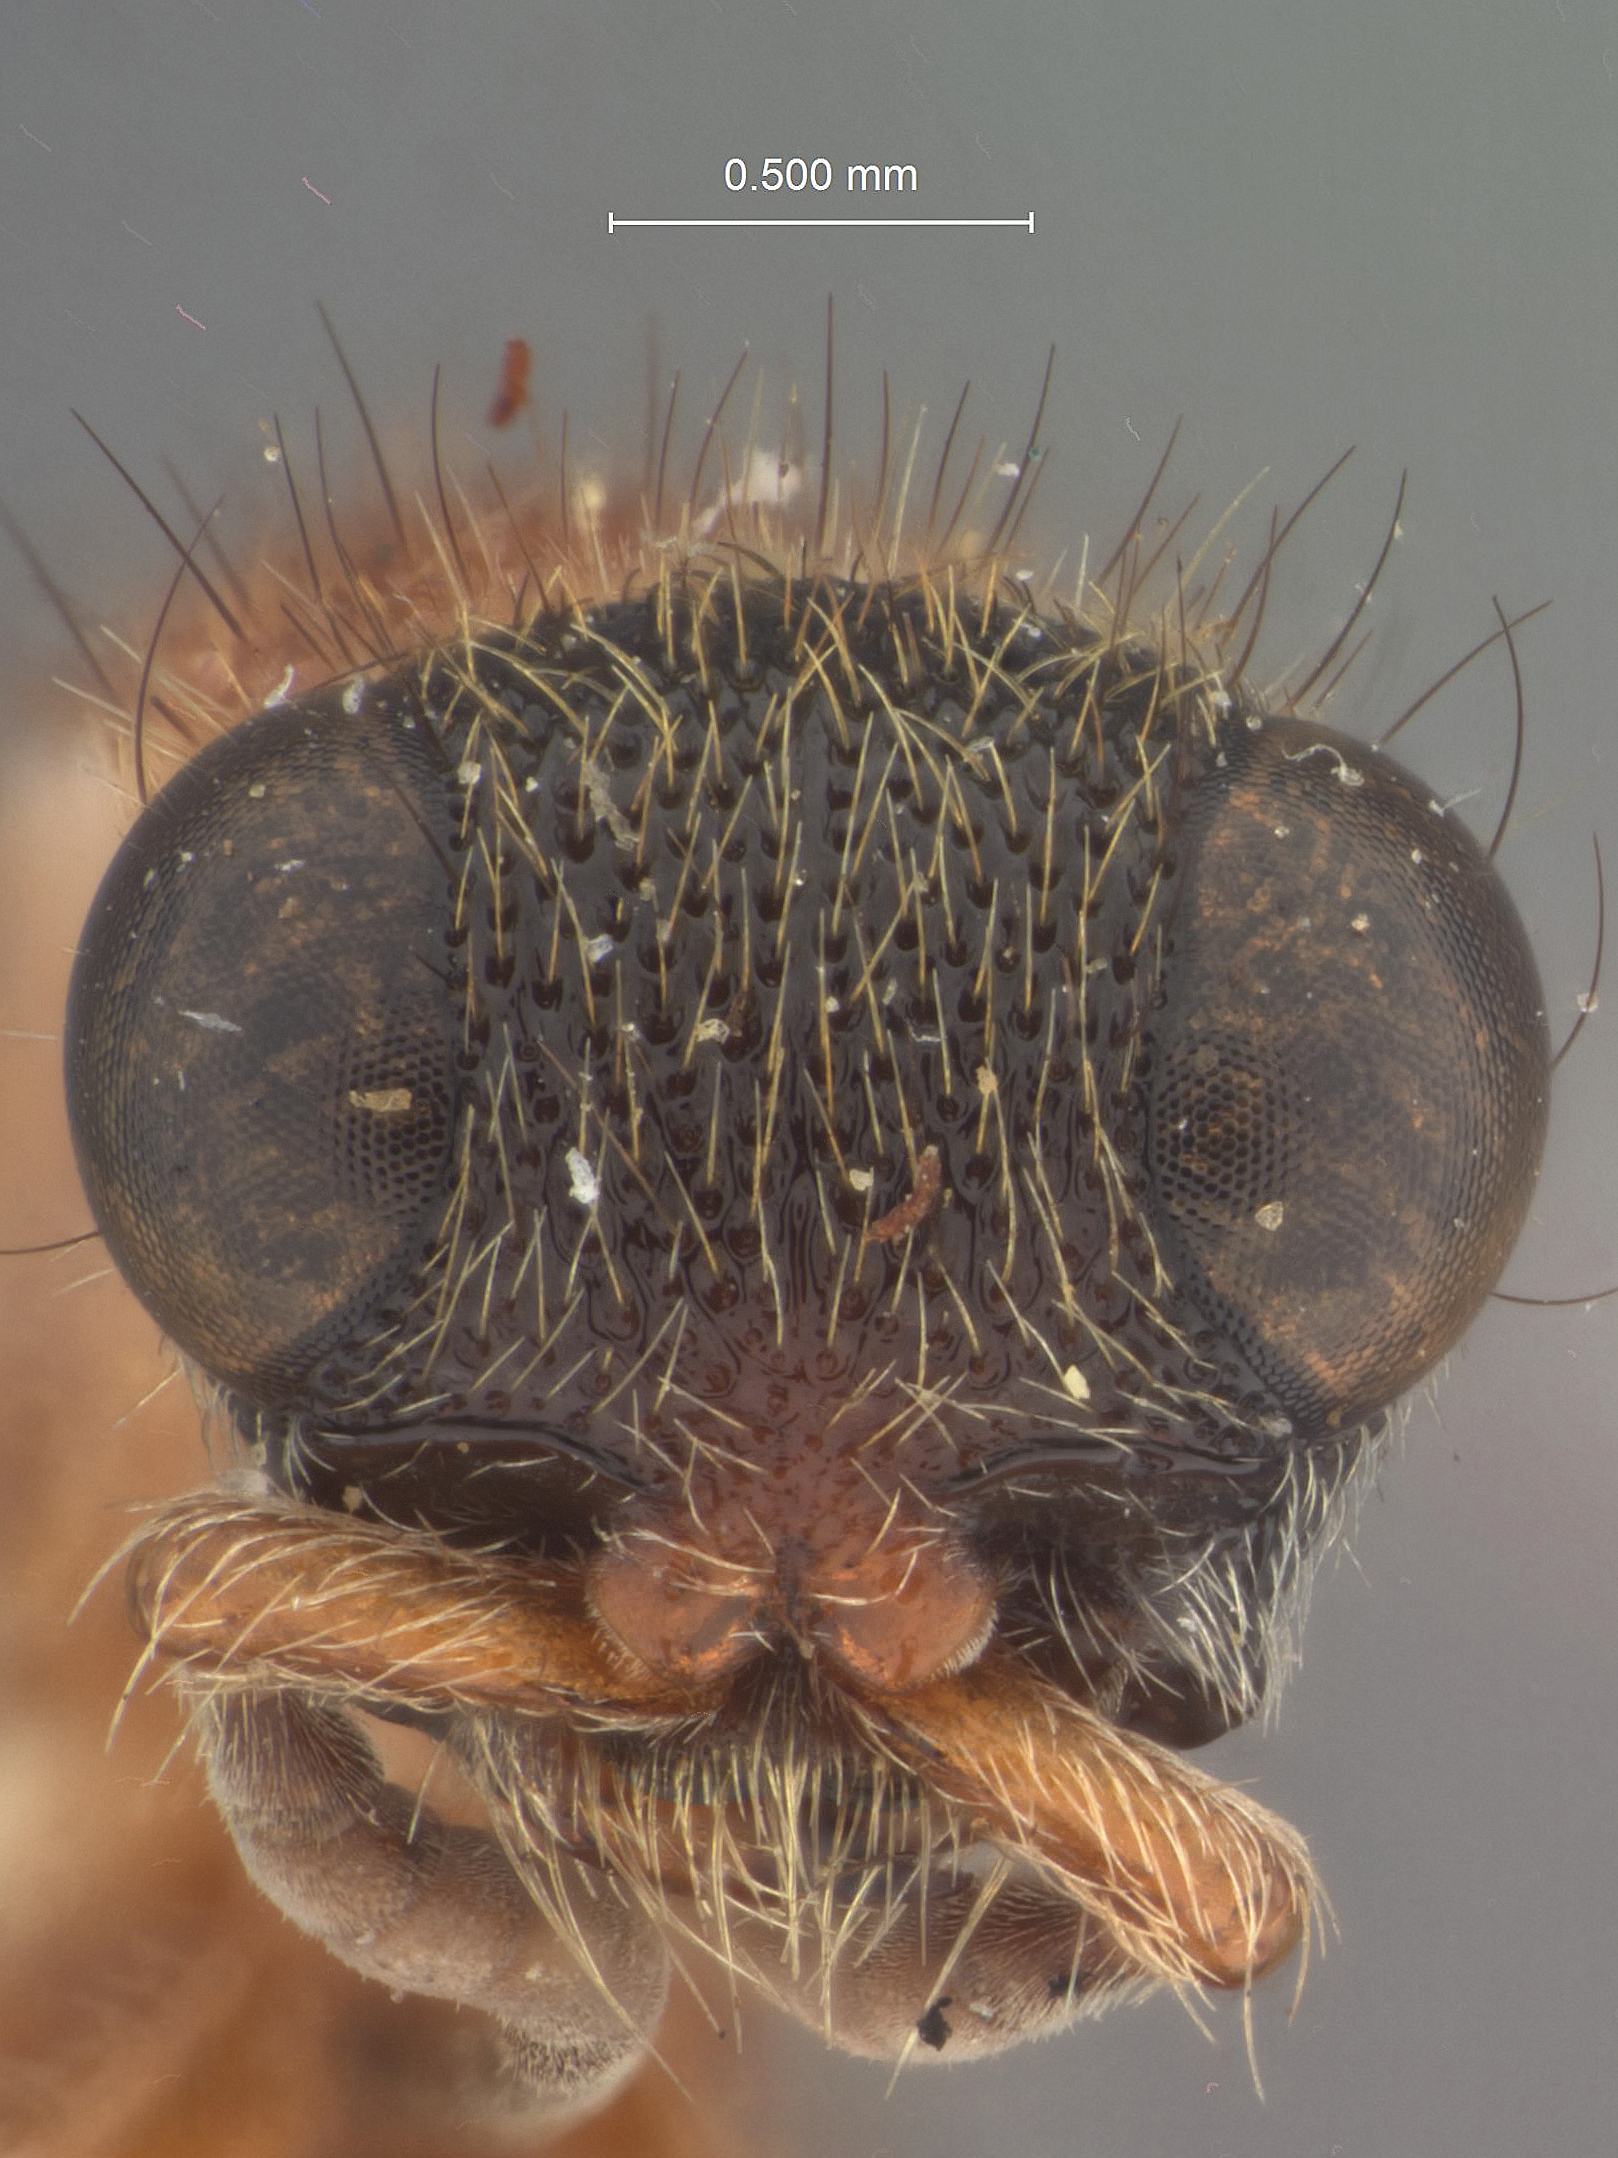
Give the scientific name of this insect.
Smicromyrme hyale
